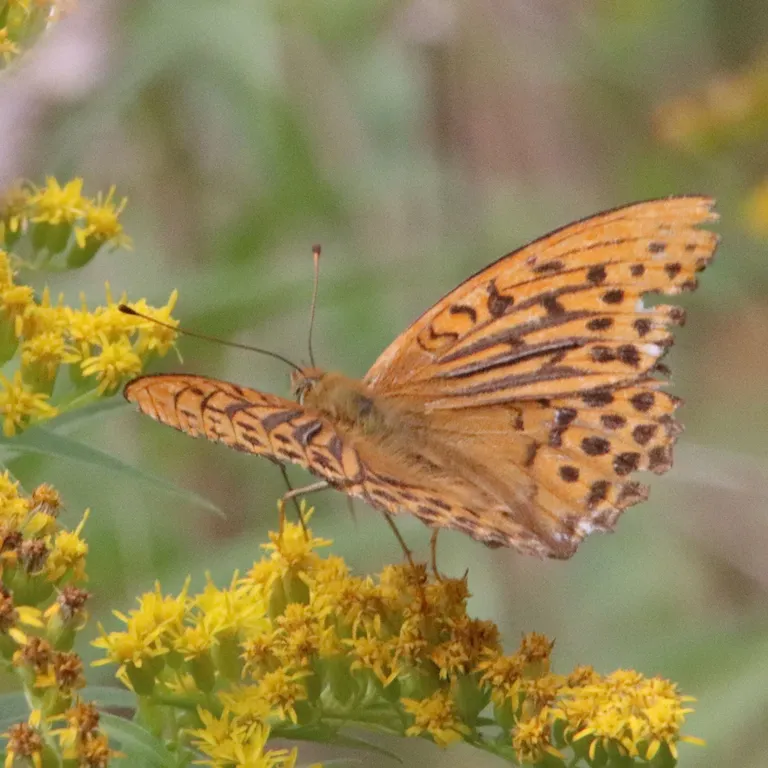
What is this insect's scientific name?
Argynnis paphia
